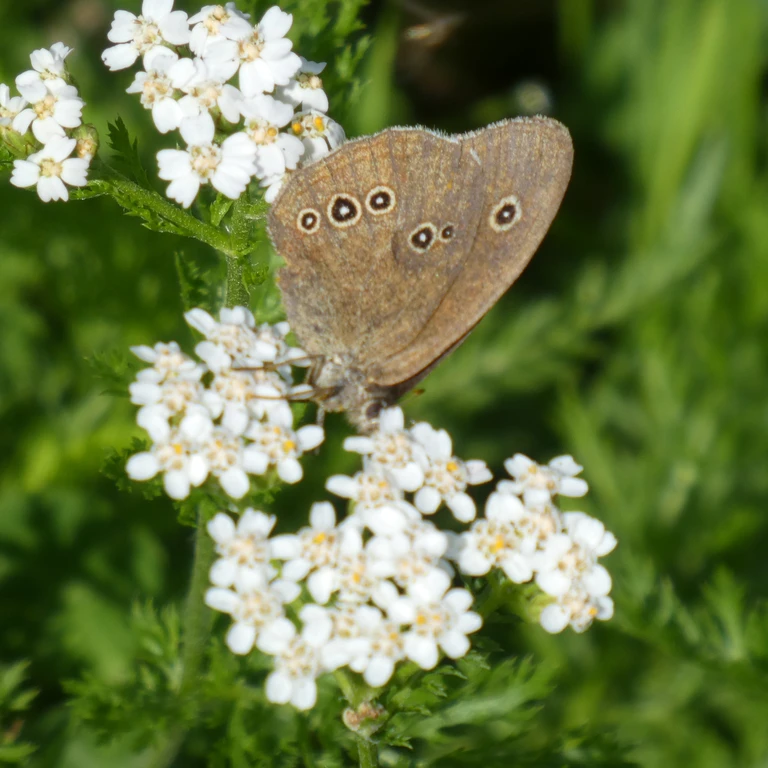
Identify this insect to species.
Aphantopus hyperantus
